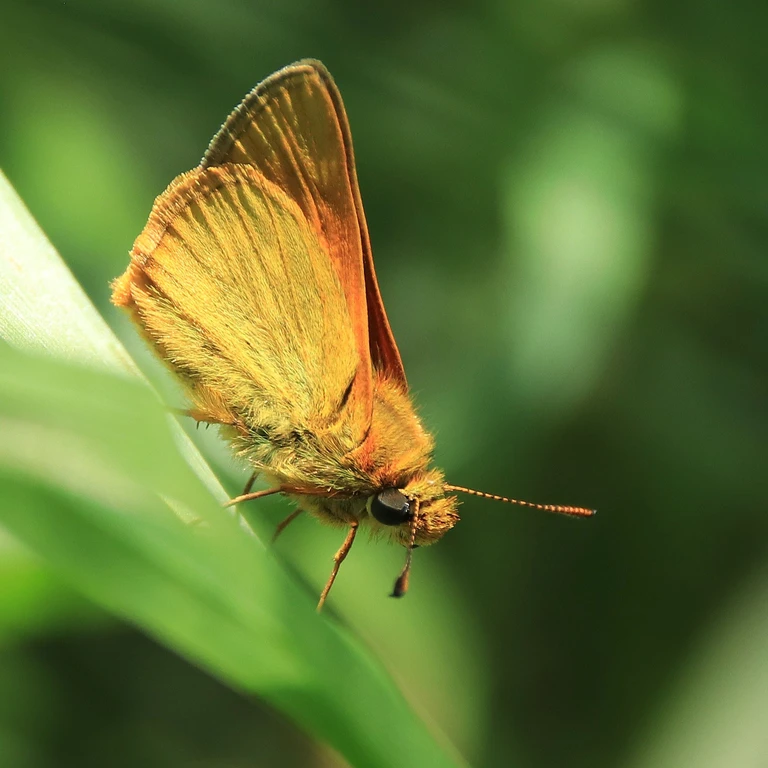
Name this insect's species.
Ochlodes sylvanus (also Ochlodes venata)
